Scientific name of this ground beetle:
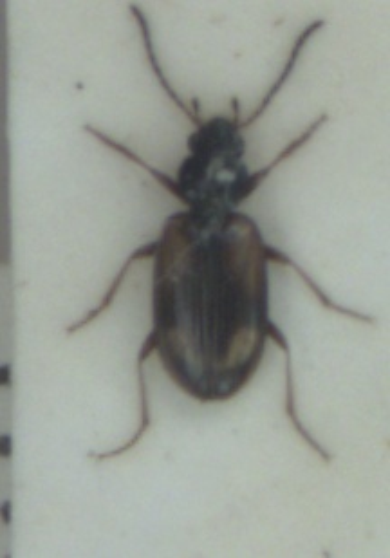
Bembidion femoratum
